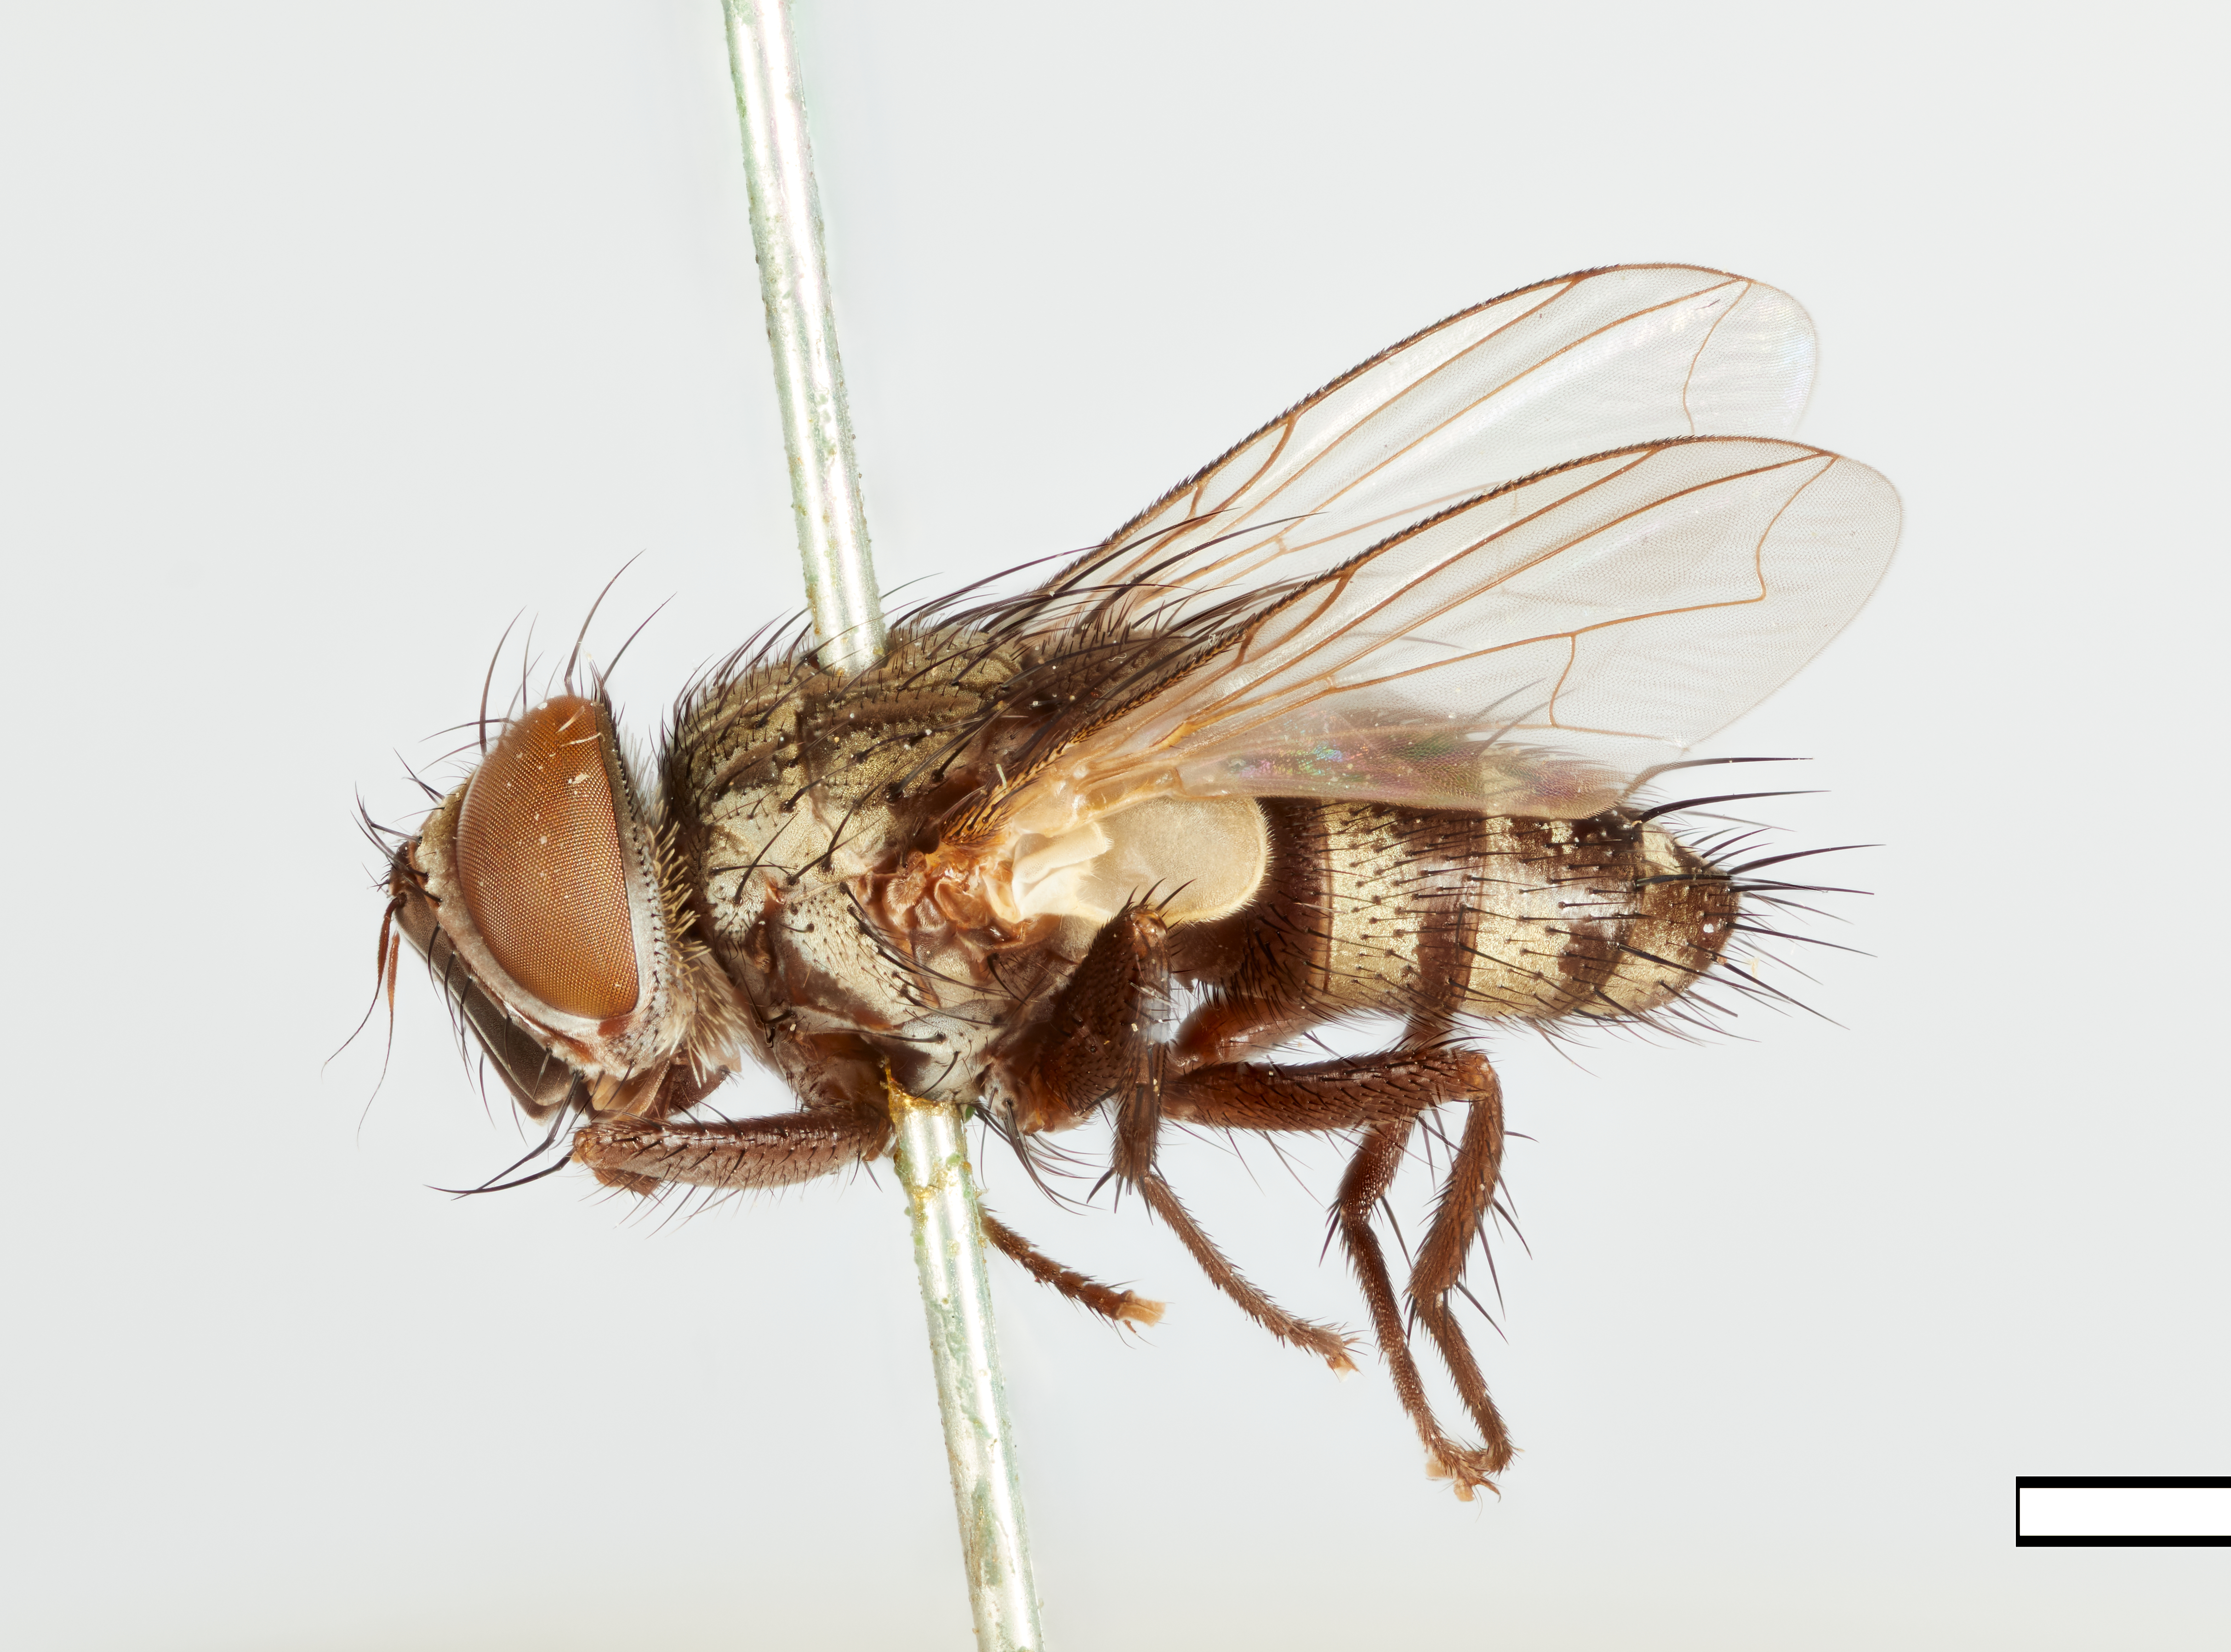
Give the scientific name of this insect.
Ptychomyia remota
